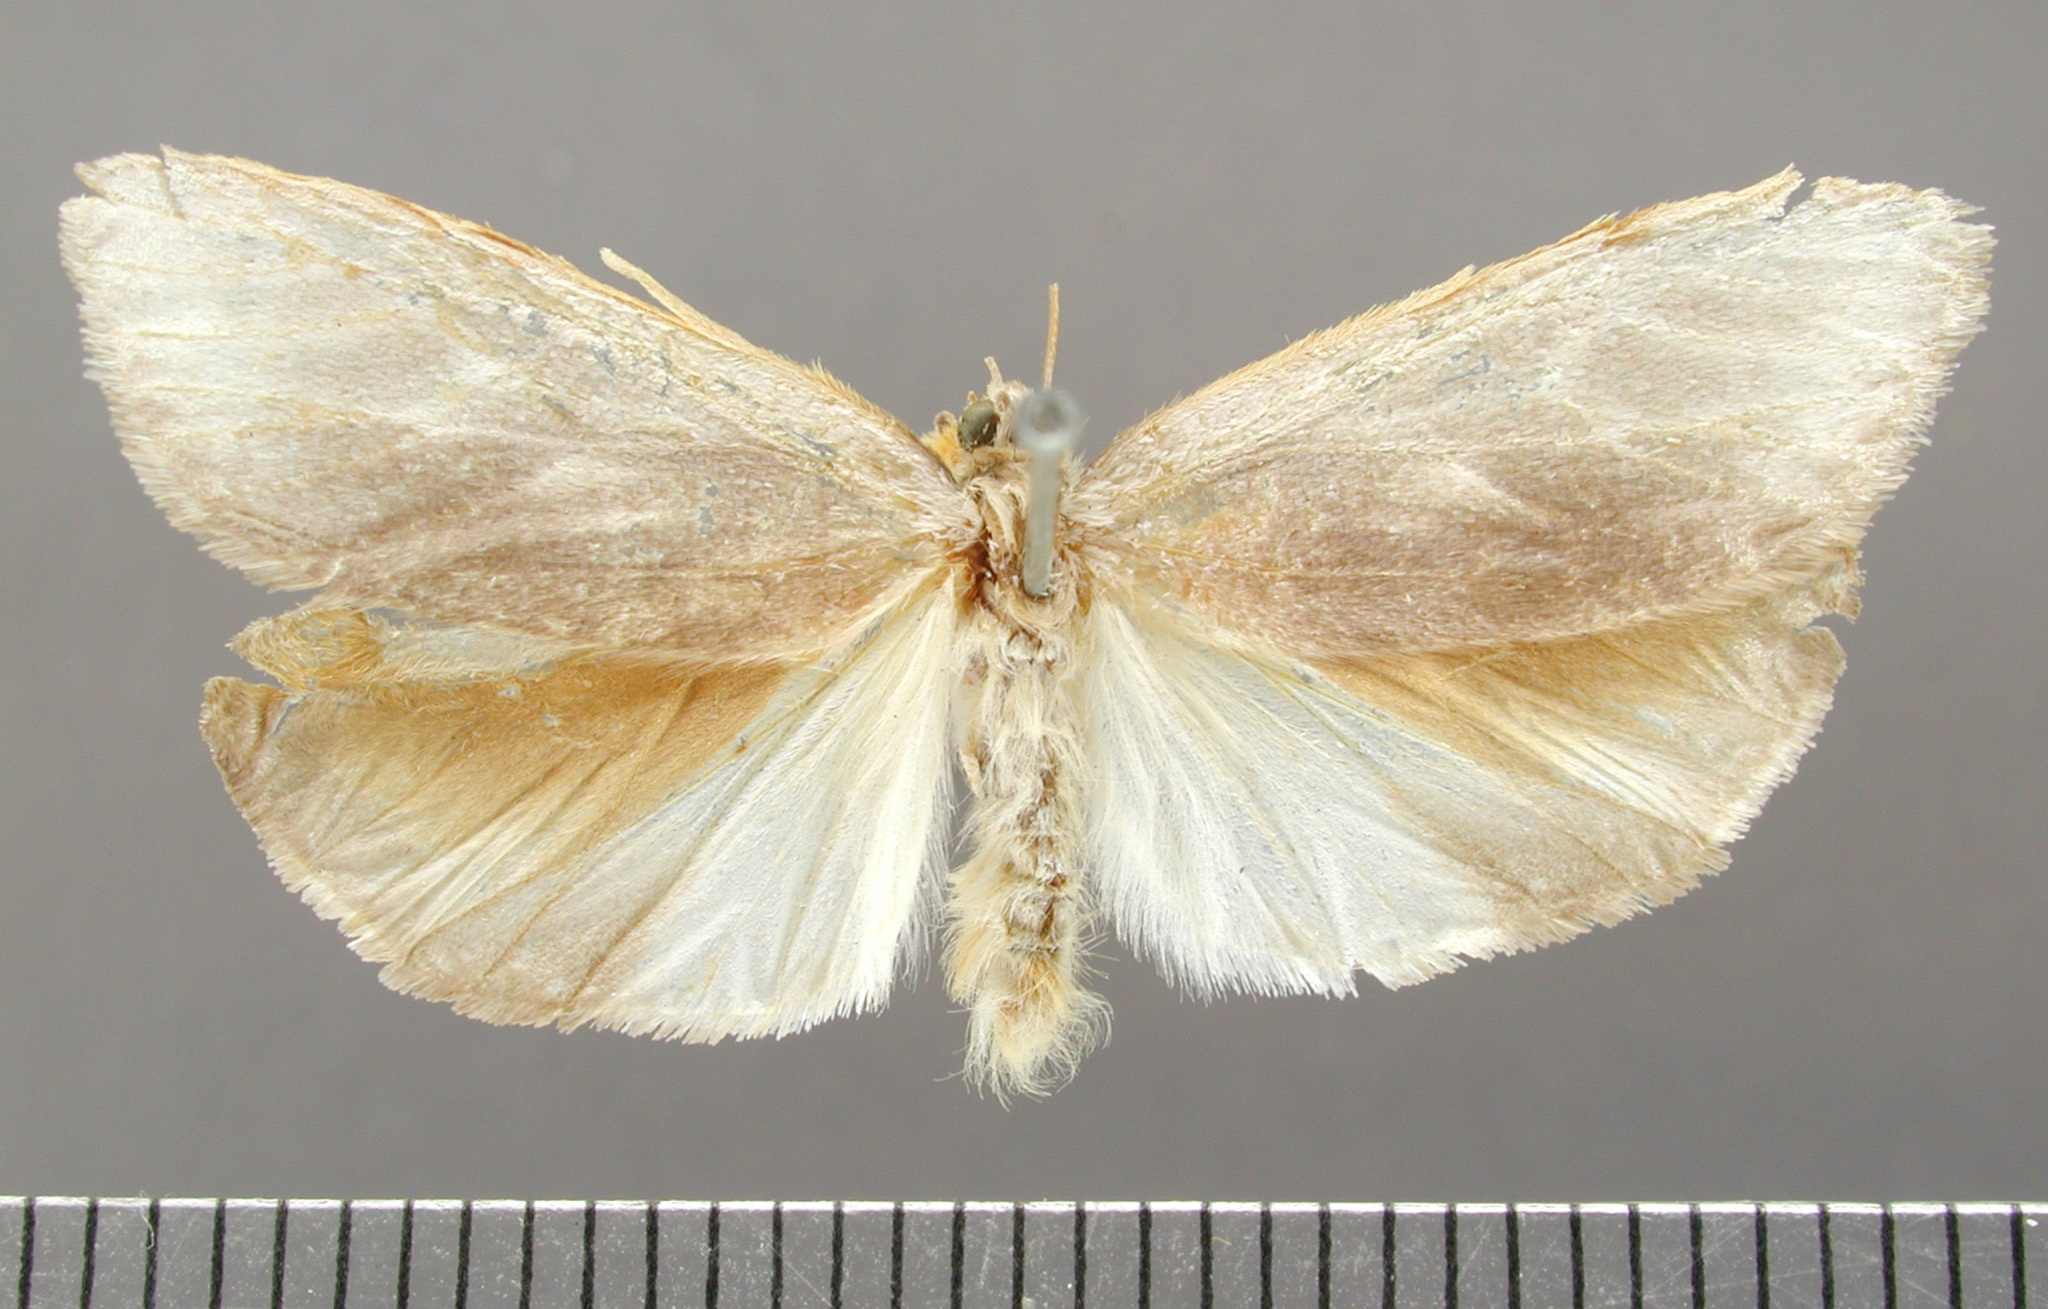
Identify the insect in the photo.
Macroptila monstralis
